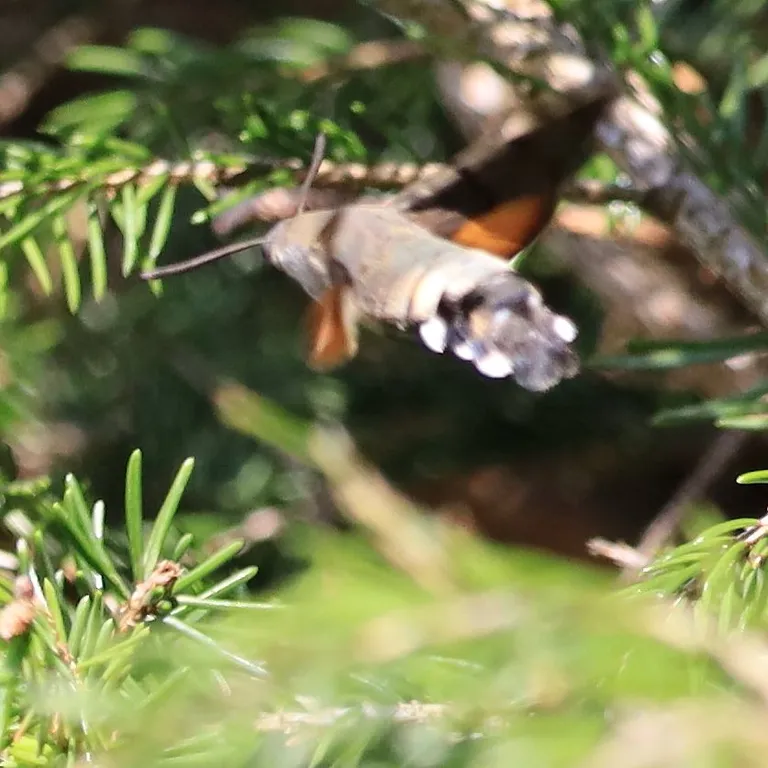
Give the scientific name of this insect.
Macroglossum stellatarum
